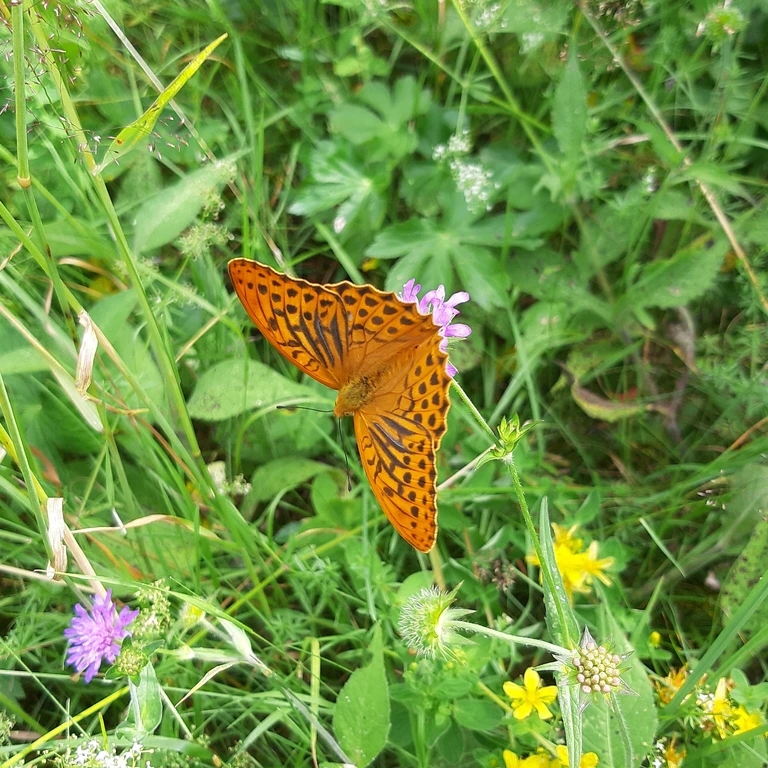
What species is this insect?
Argynnis paphia
